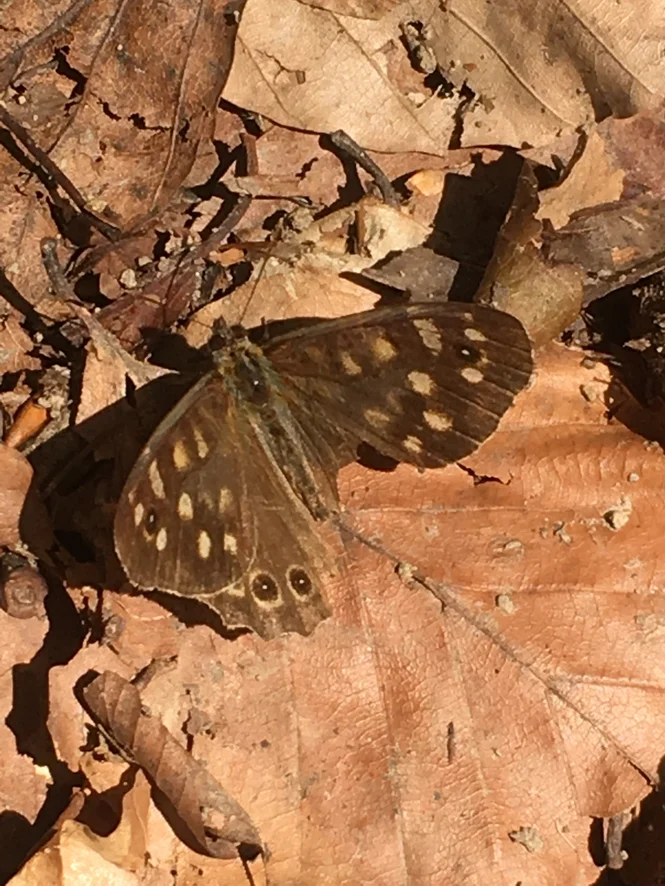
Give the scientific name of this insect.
Pararge aegeria
